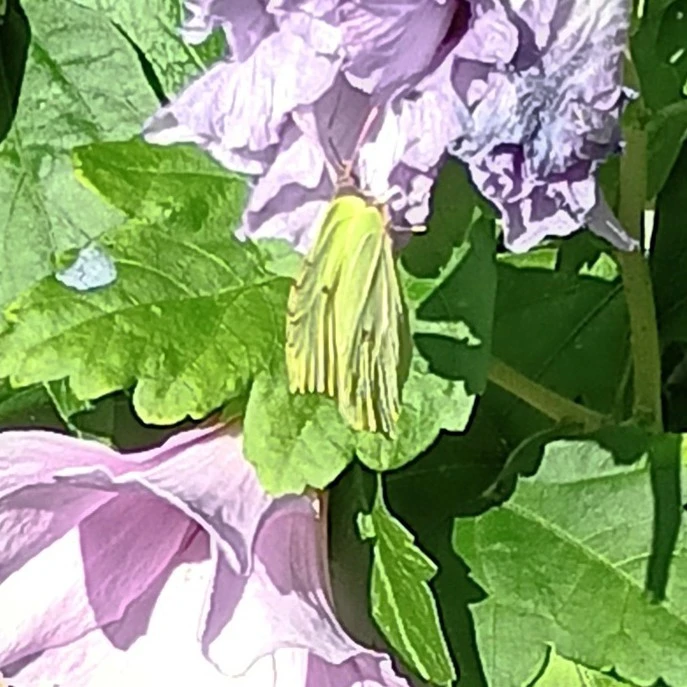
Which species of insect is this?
Gonepteryx rhamni
